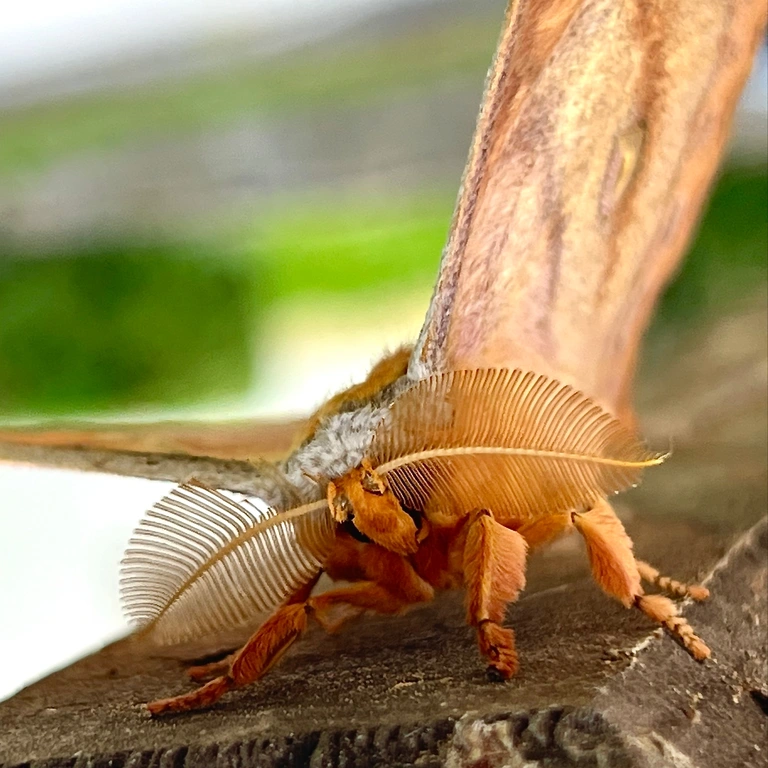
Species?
Antheraea yamamai
